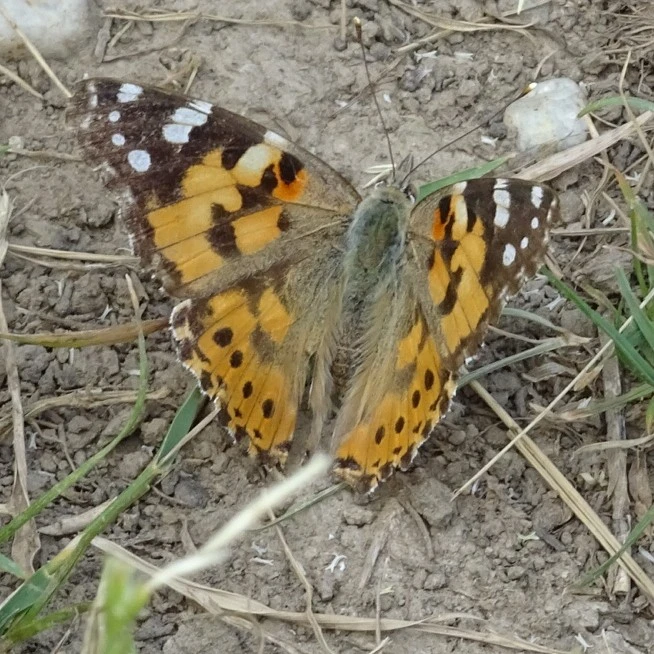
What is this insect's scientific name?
Vanessa cardui
